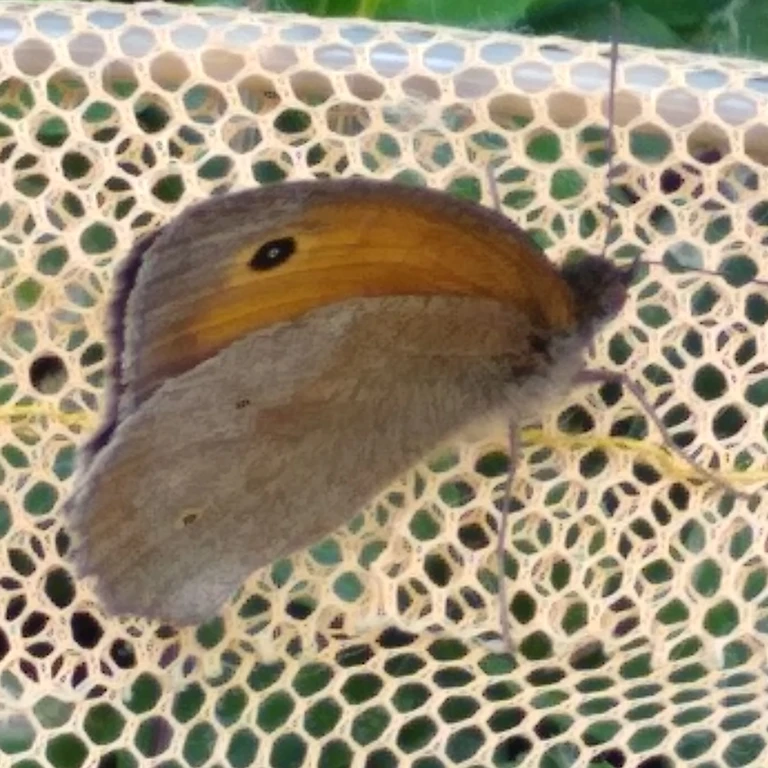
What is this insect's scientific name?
Maniola jurtina
